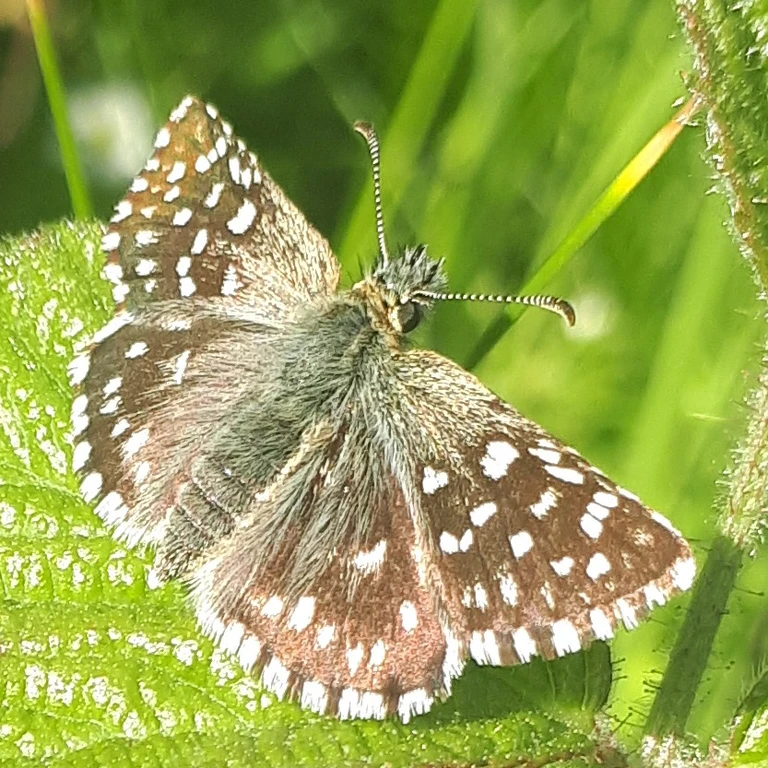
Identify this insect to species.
Pyrgus malvae
